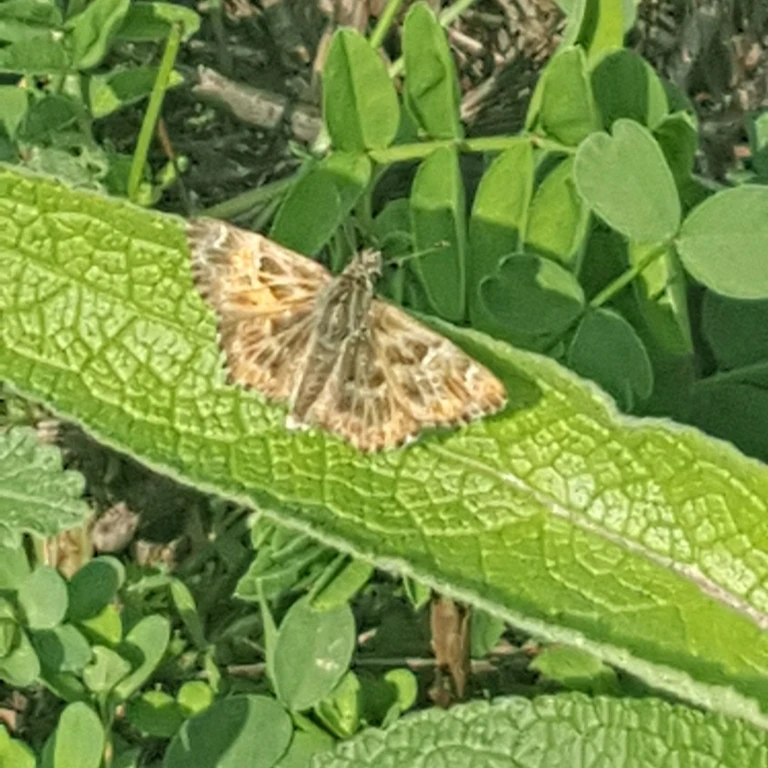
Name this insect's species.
Carcharodus alceae
